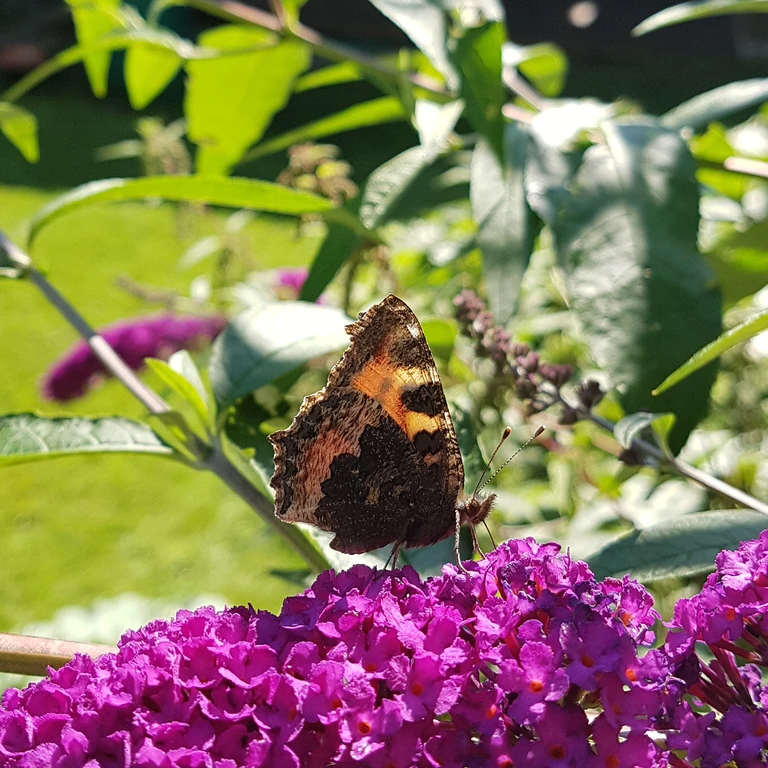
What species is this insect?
Aglais urticae
